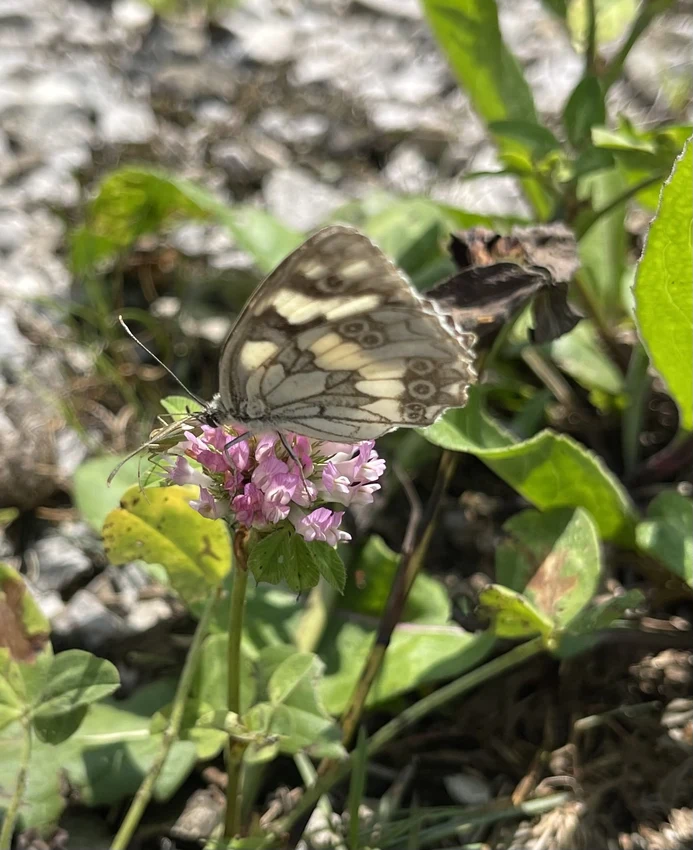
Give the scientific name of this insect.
Melanargia galathea
